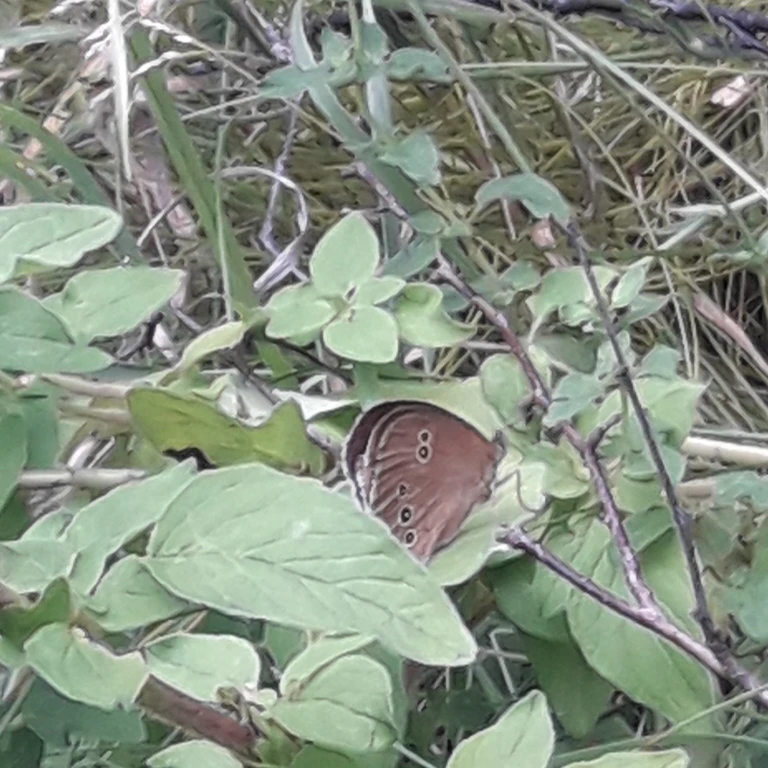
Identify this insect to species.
Aphantopus hyperantus
